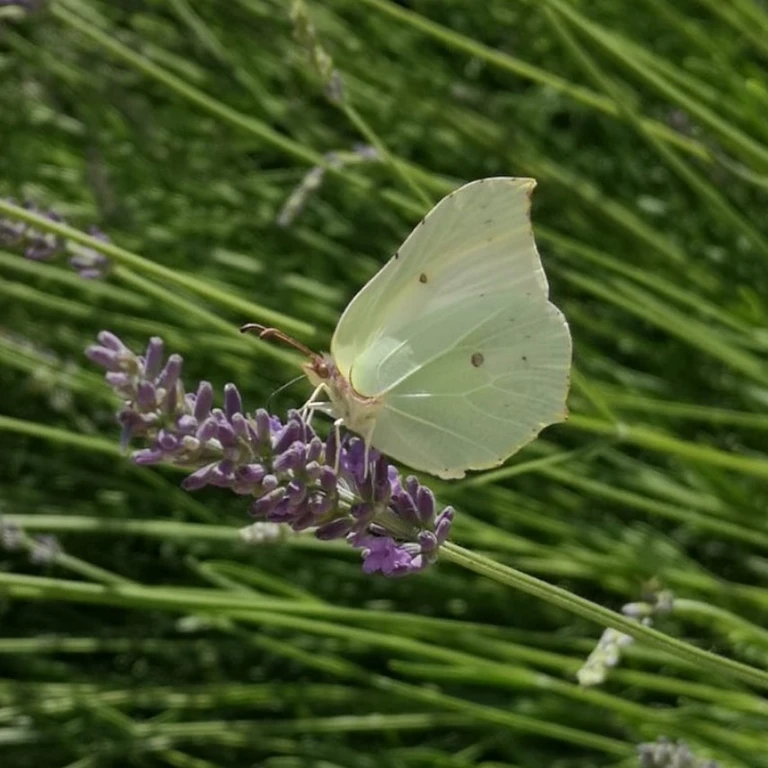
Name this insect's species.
Gonepteryx rhamni
